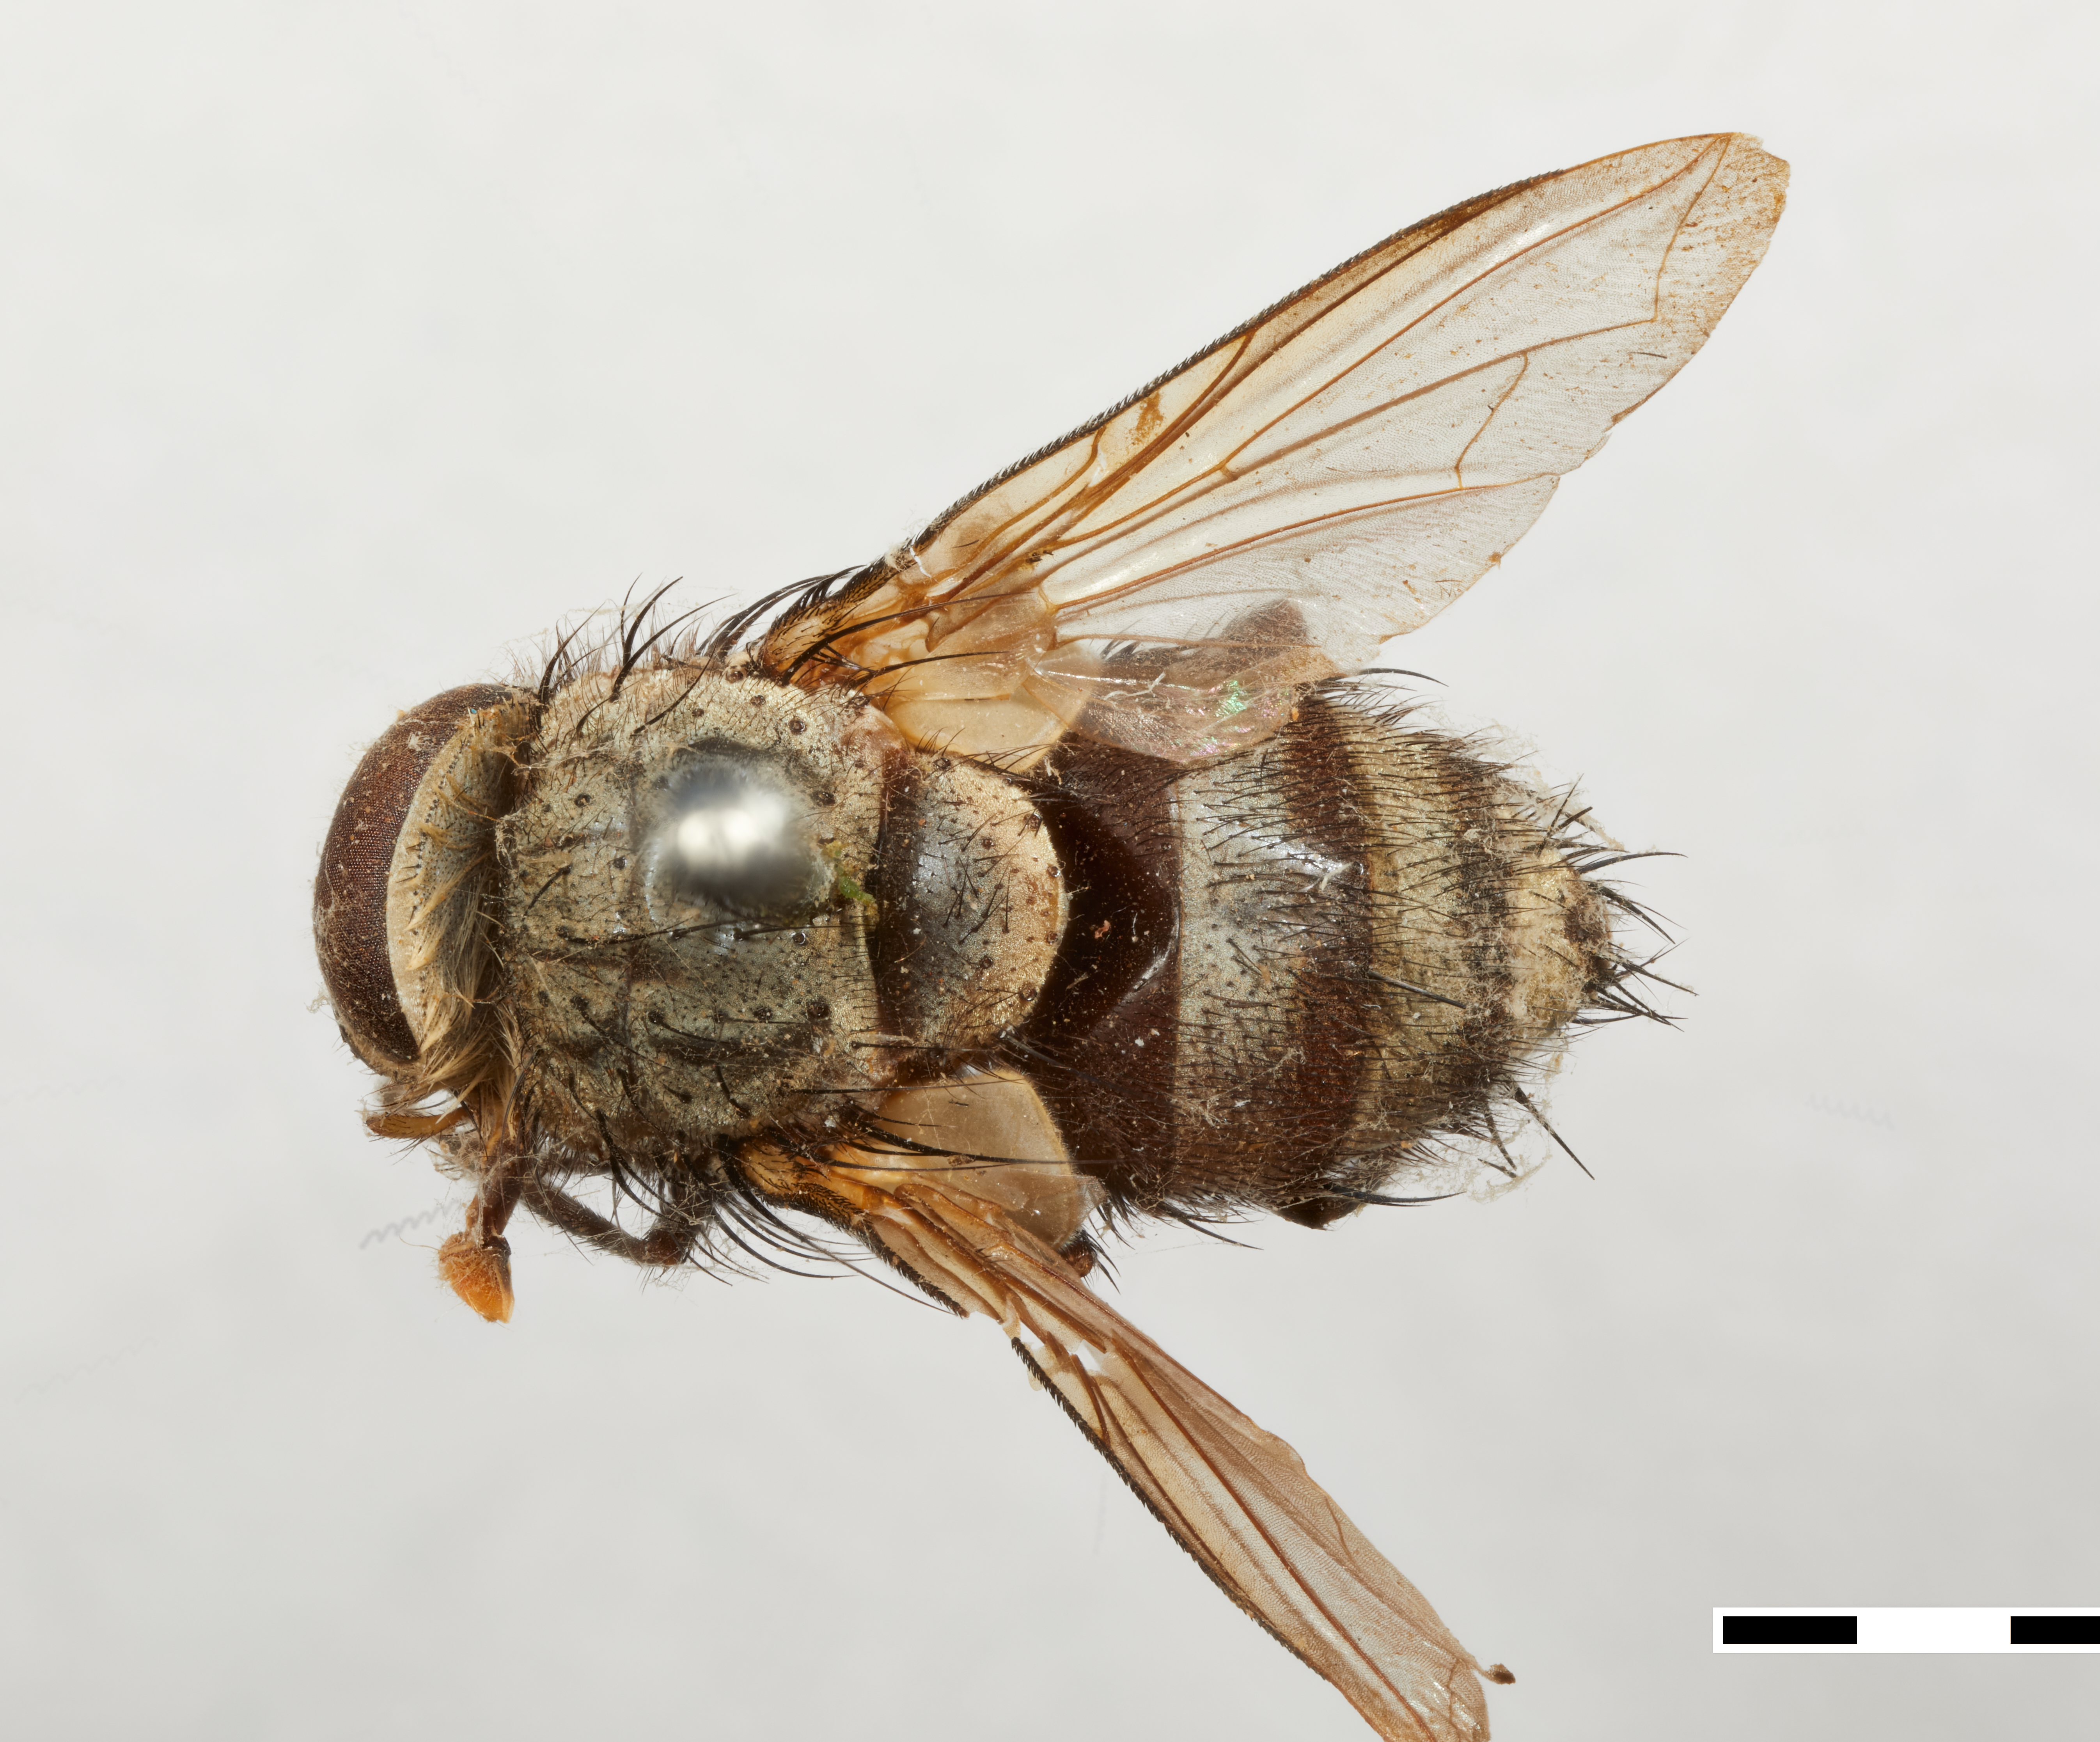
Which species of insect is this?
Eocarceliopsis bakeri
